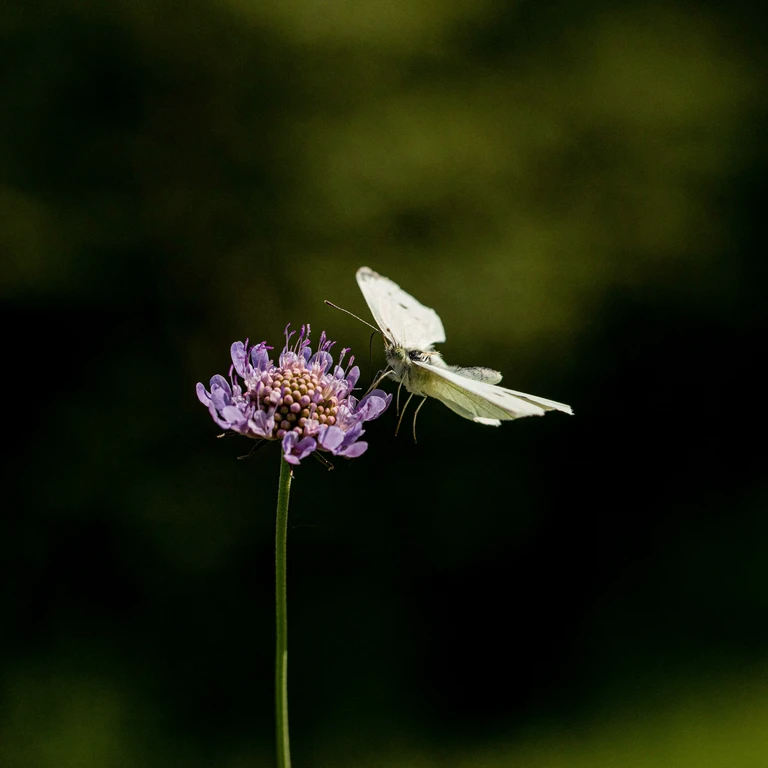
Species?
Pieris rapae
